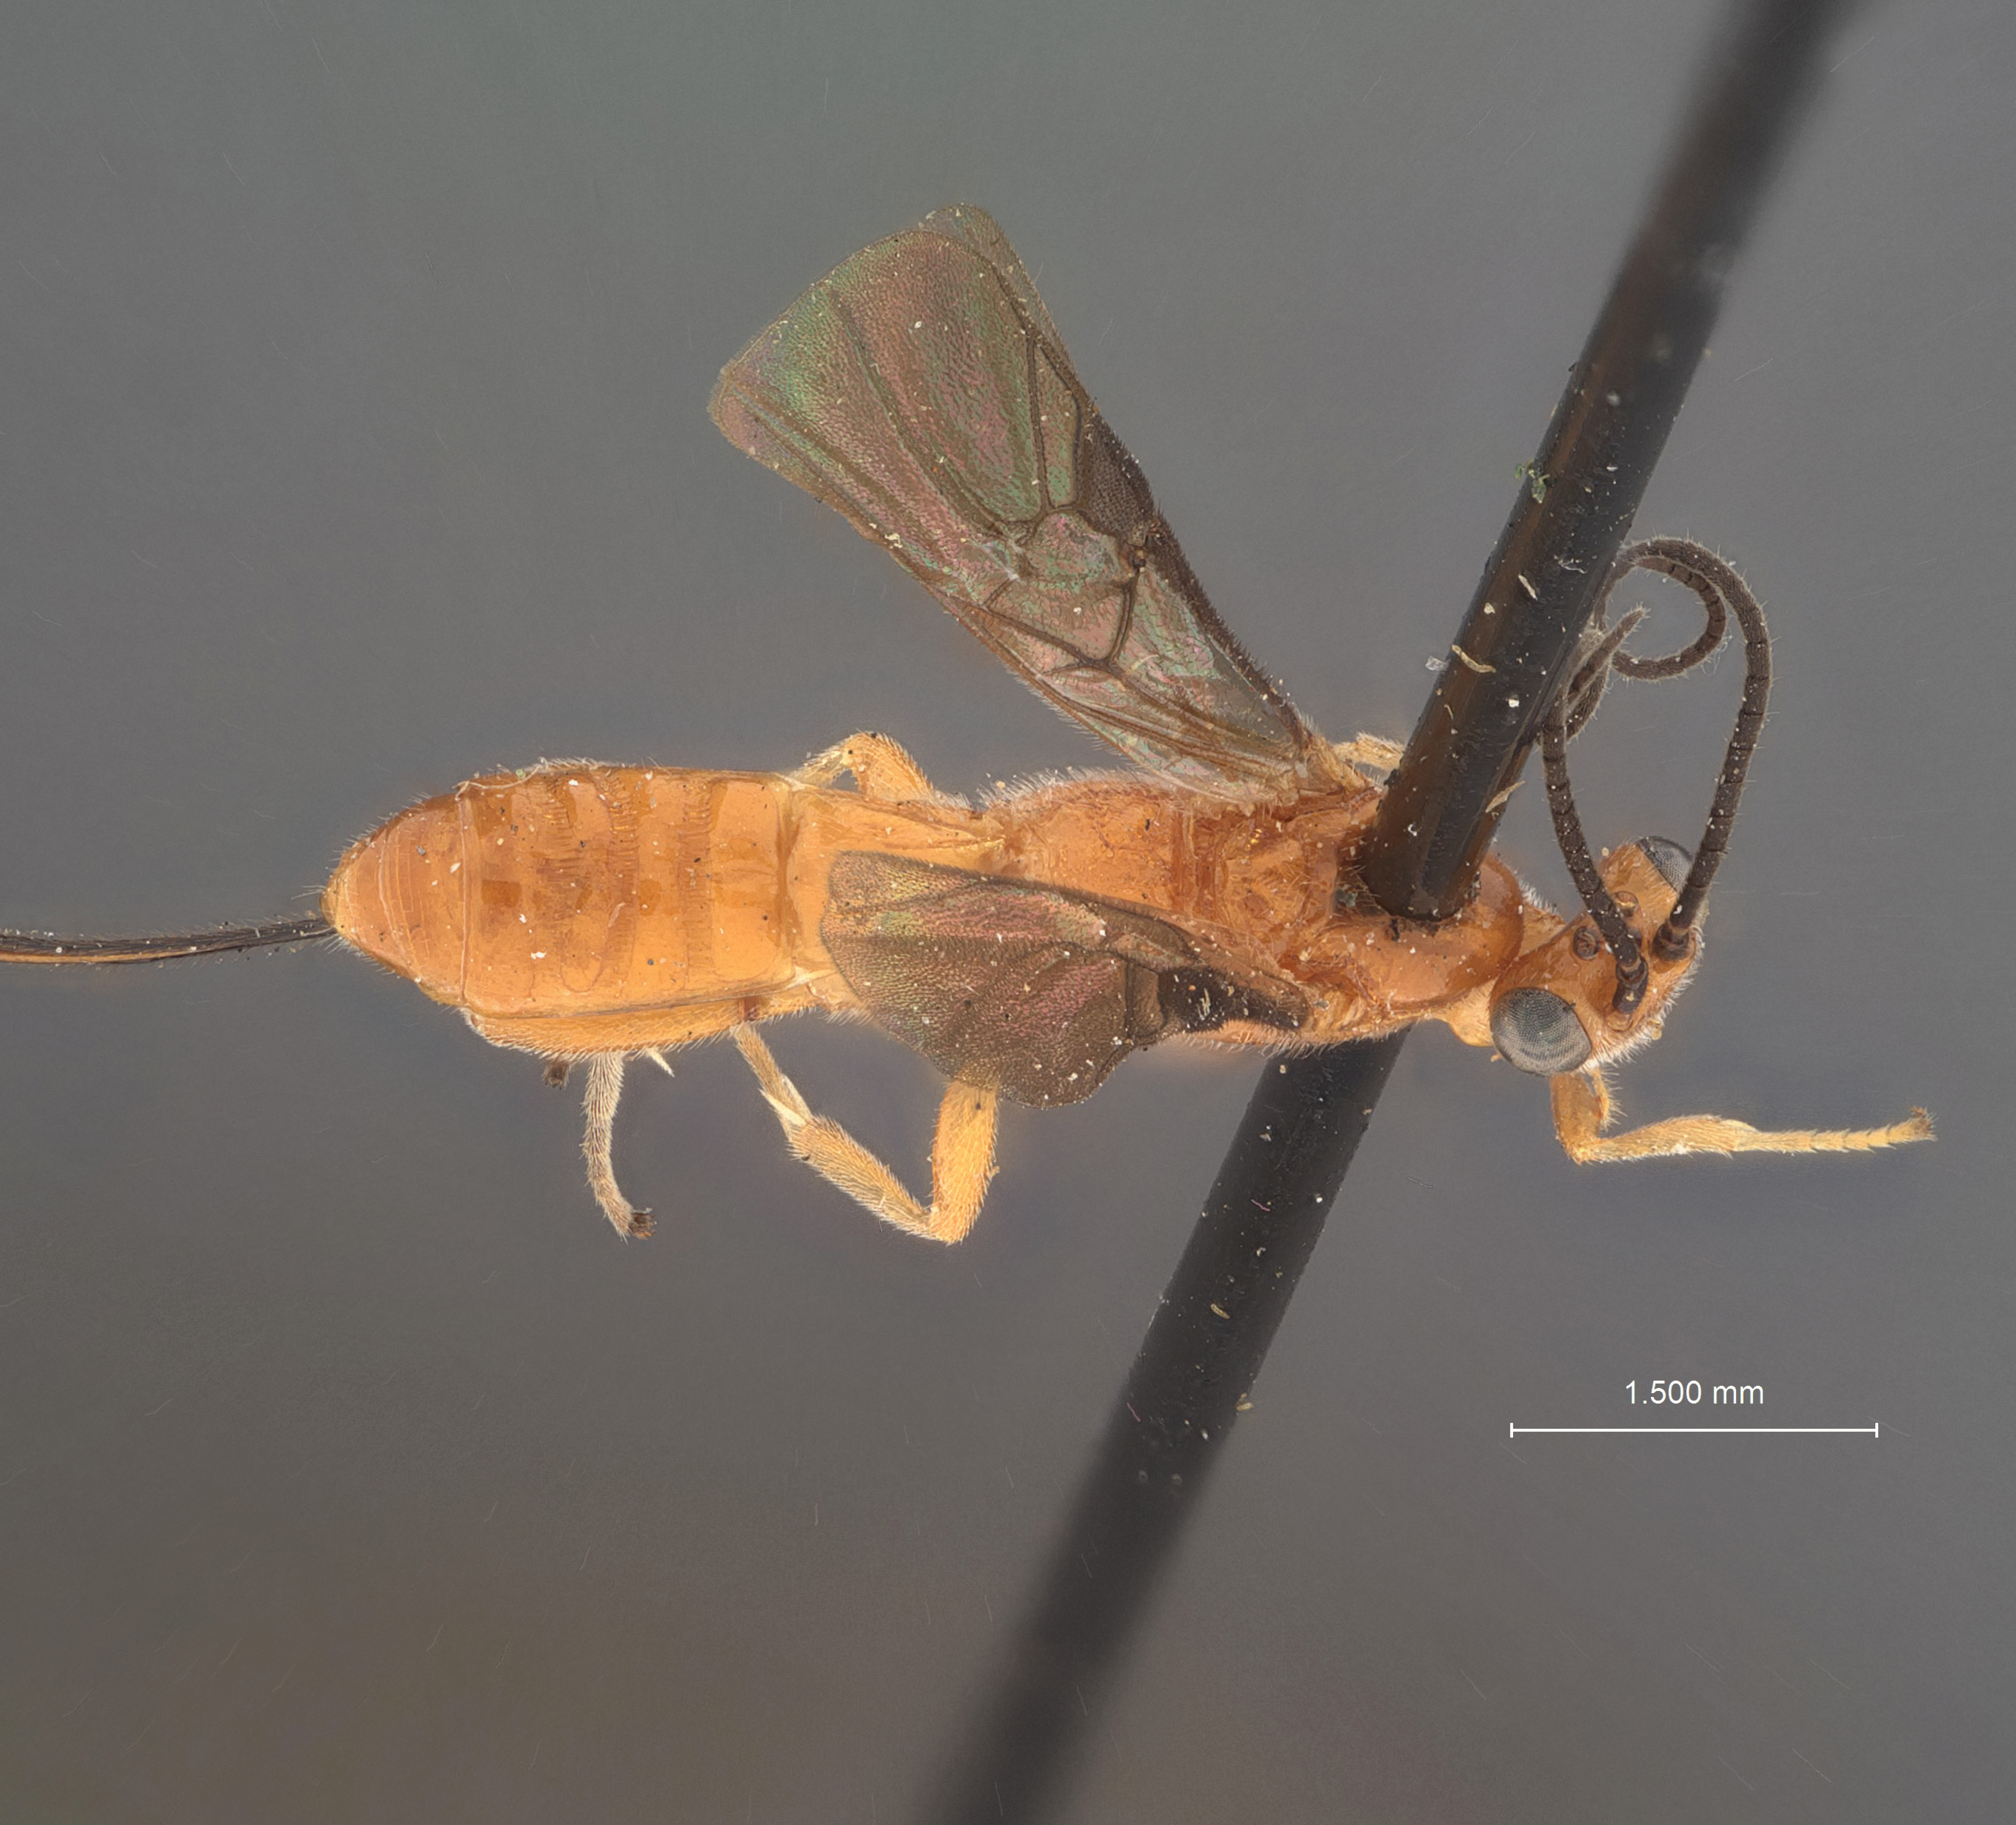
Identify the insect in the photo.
Bassus tenuiceps
